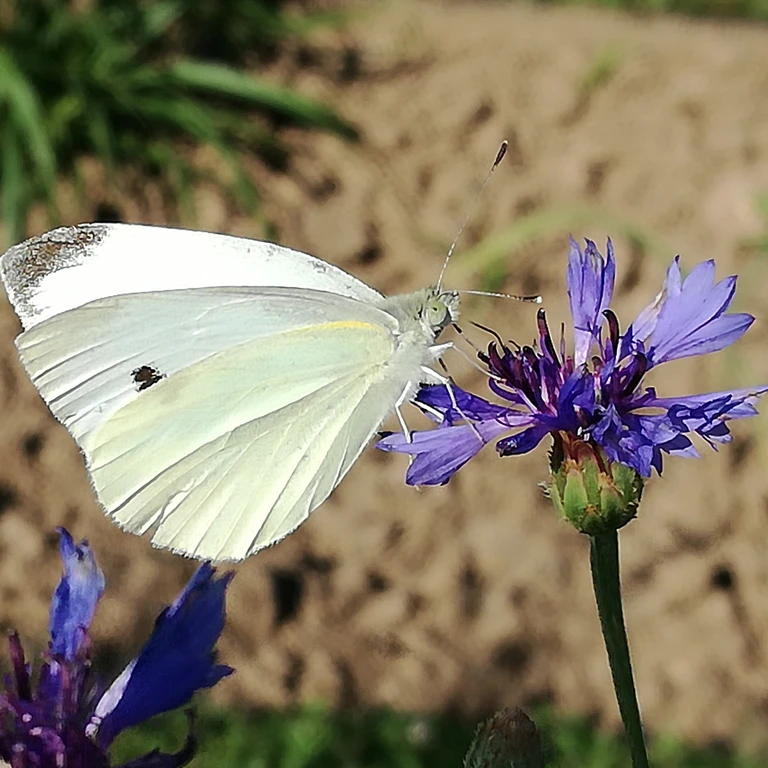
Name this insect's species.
Pieris rapae
